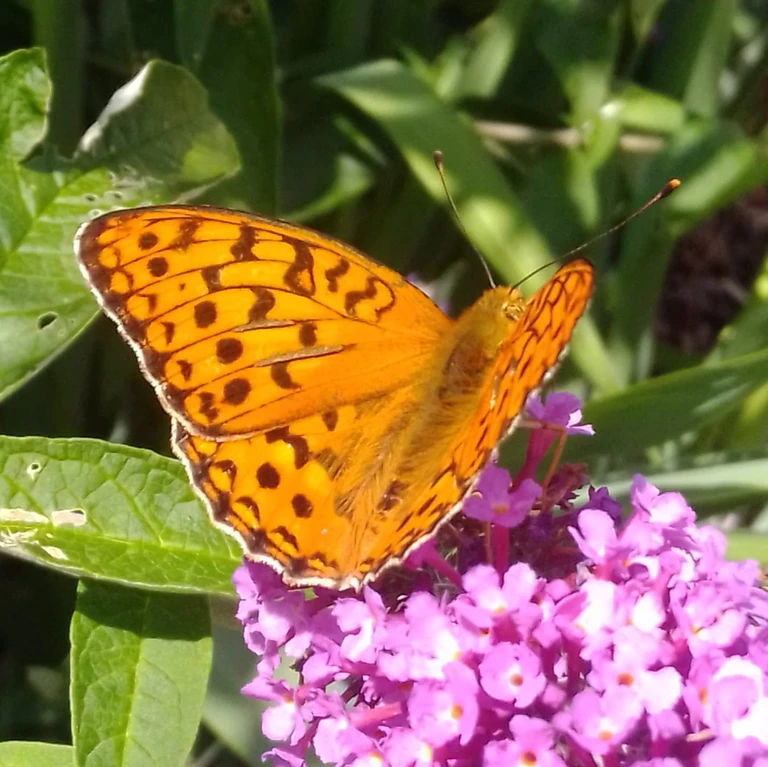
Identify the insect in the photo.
Fabriciana adippe
